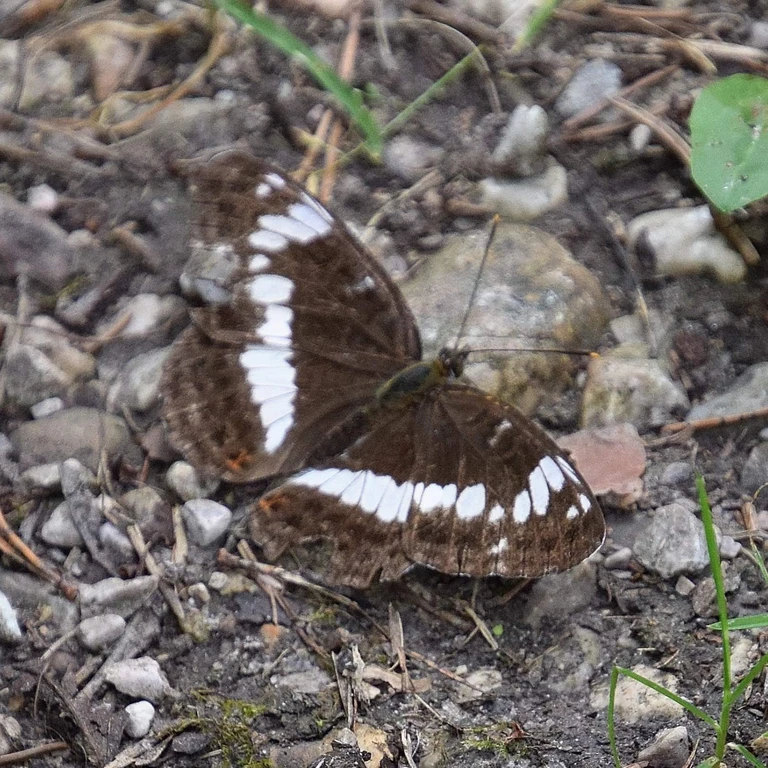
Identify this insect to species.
Limenitis camilla (also Ladoga camilla)
